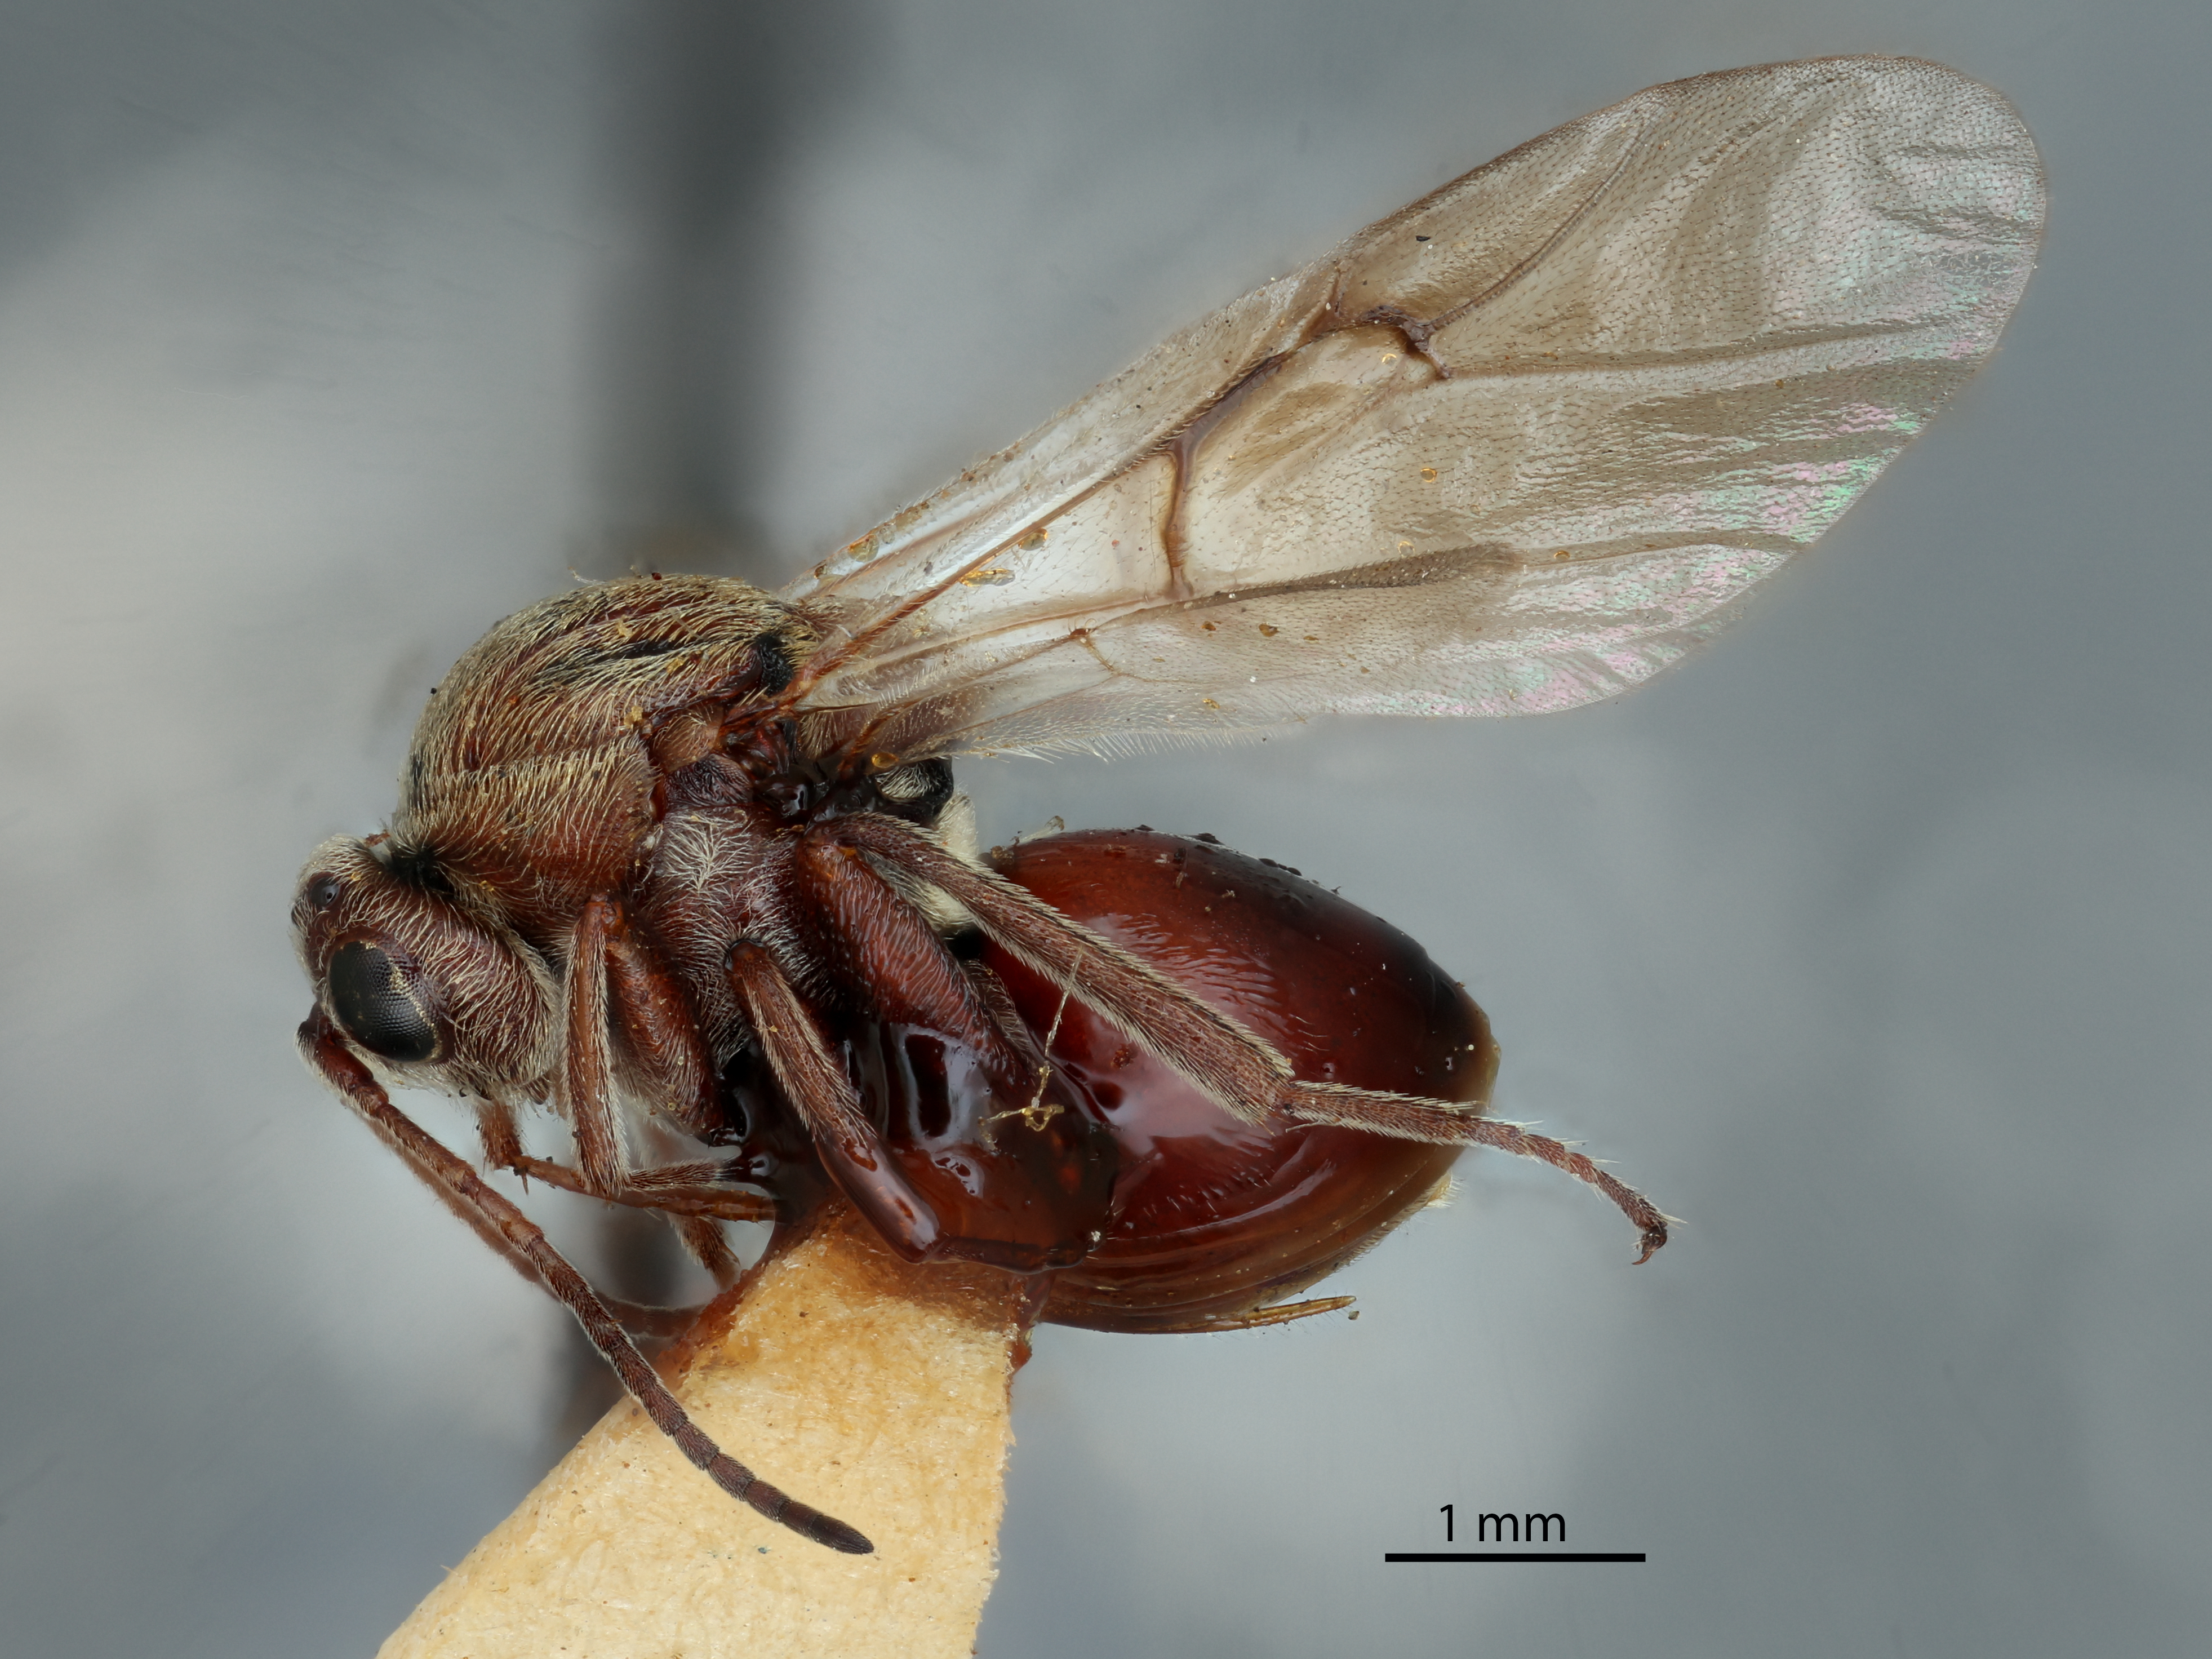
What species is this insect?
Callirhytis corallosa
